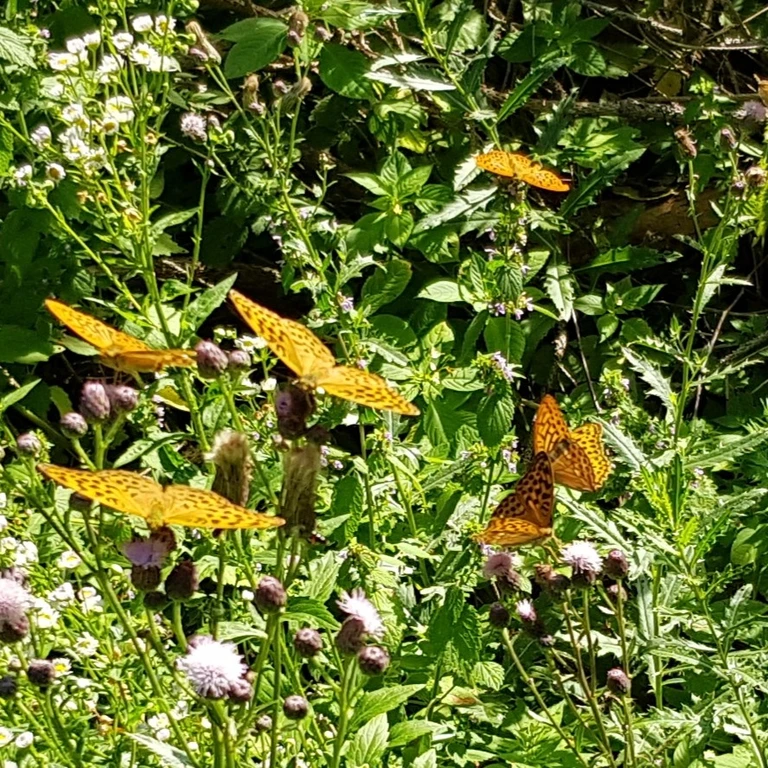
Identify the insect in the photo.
Argynnis paphia
